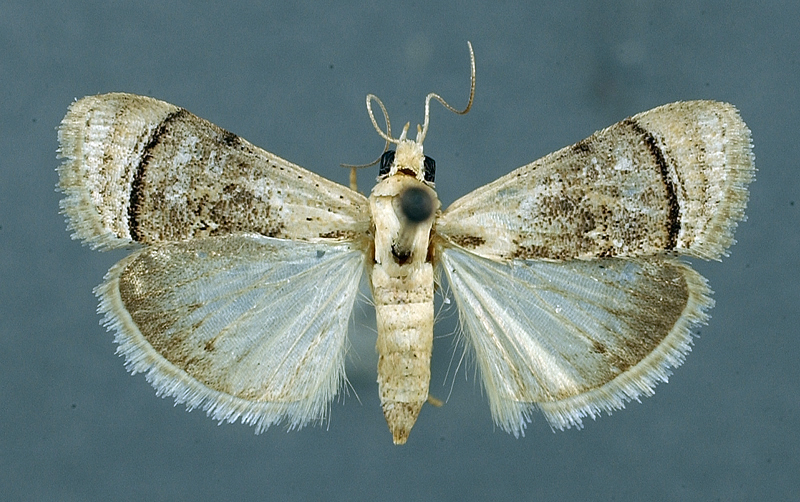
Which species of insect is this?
Paranatula zographica
